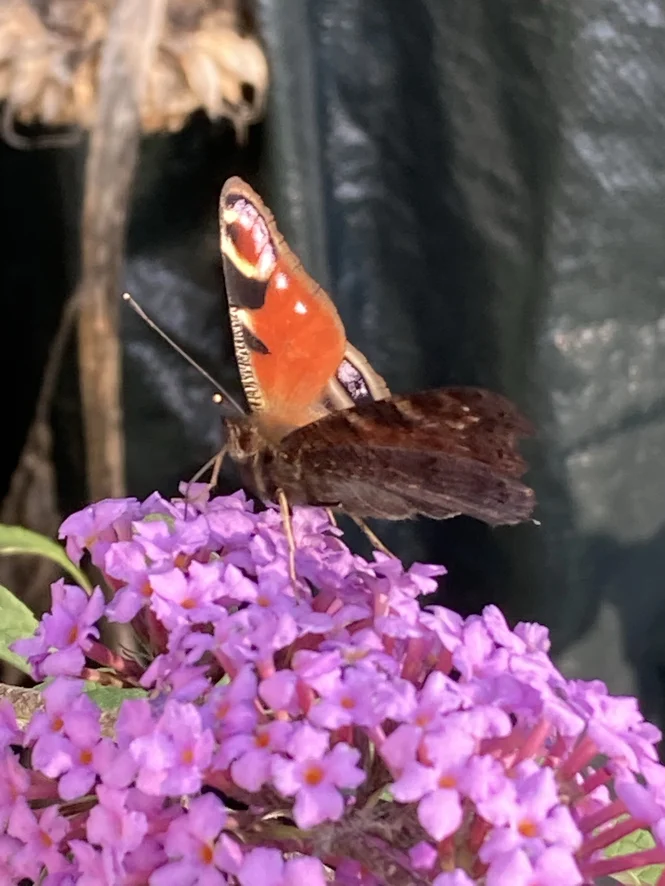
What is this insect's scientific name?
Aglais io
